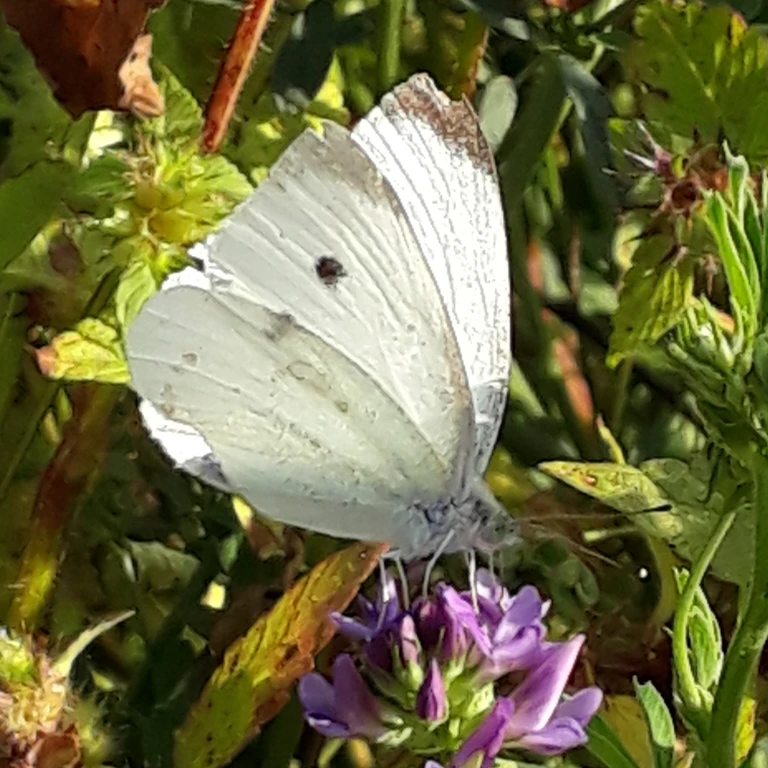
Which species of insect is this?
Pieris rapae
